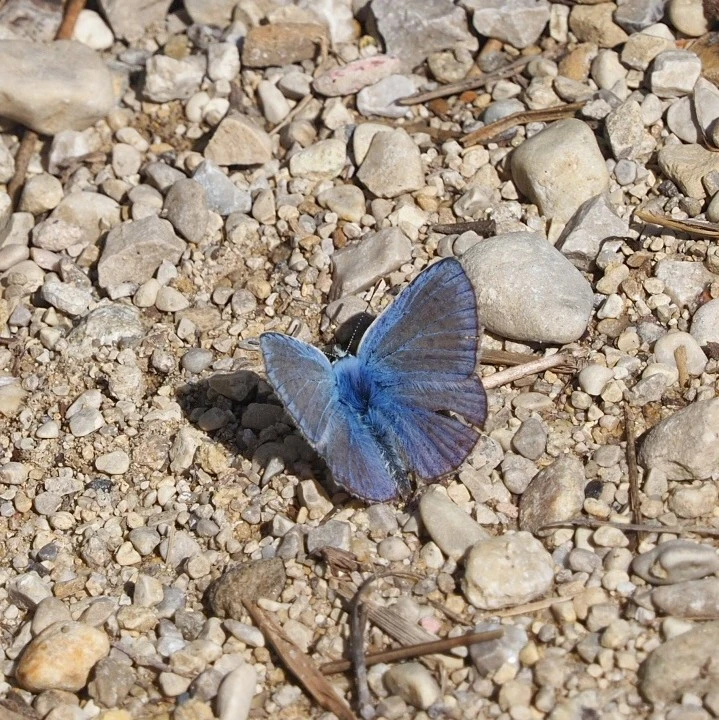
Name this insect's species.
Polyommatus icarus
